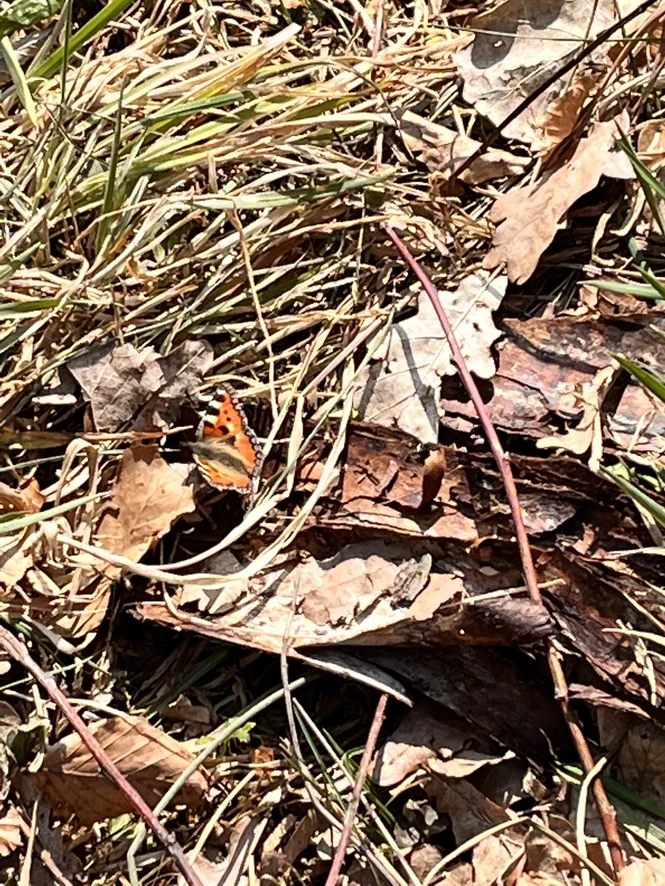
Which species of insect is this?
Aglais urticae
